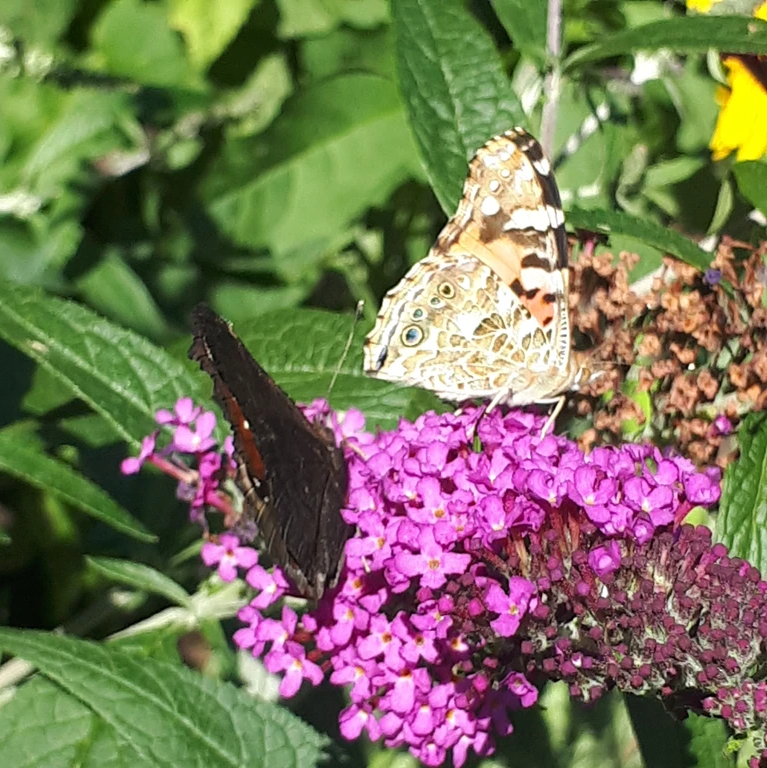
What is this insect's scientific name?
Vanessa cardui
